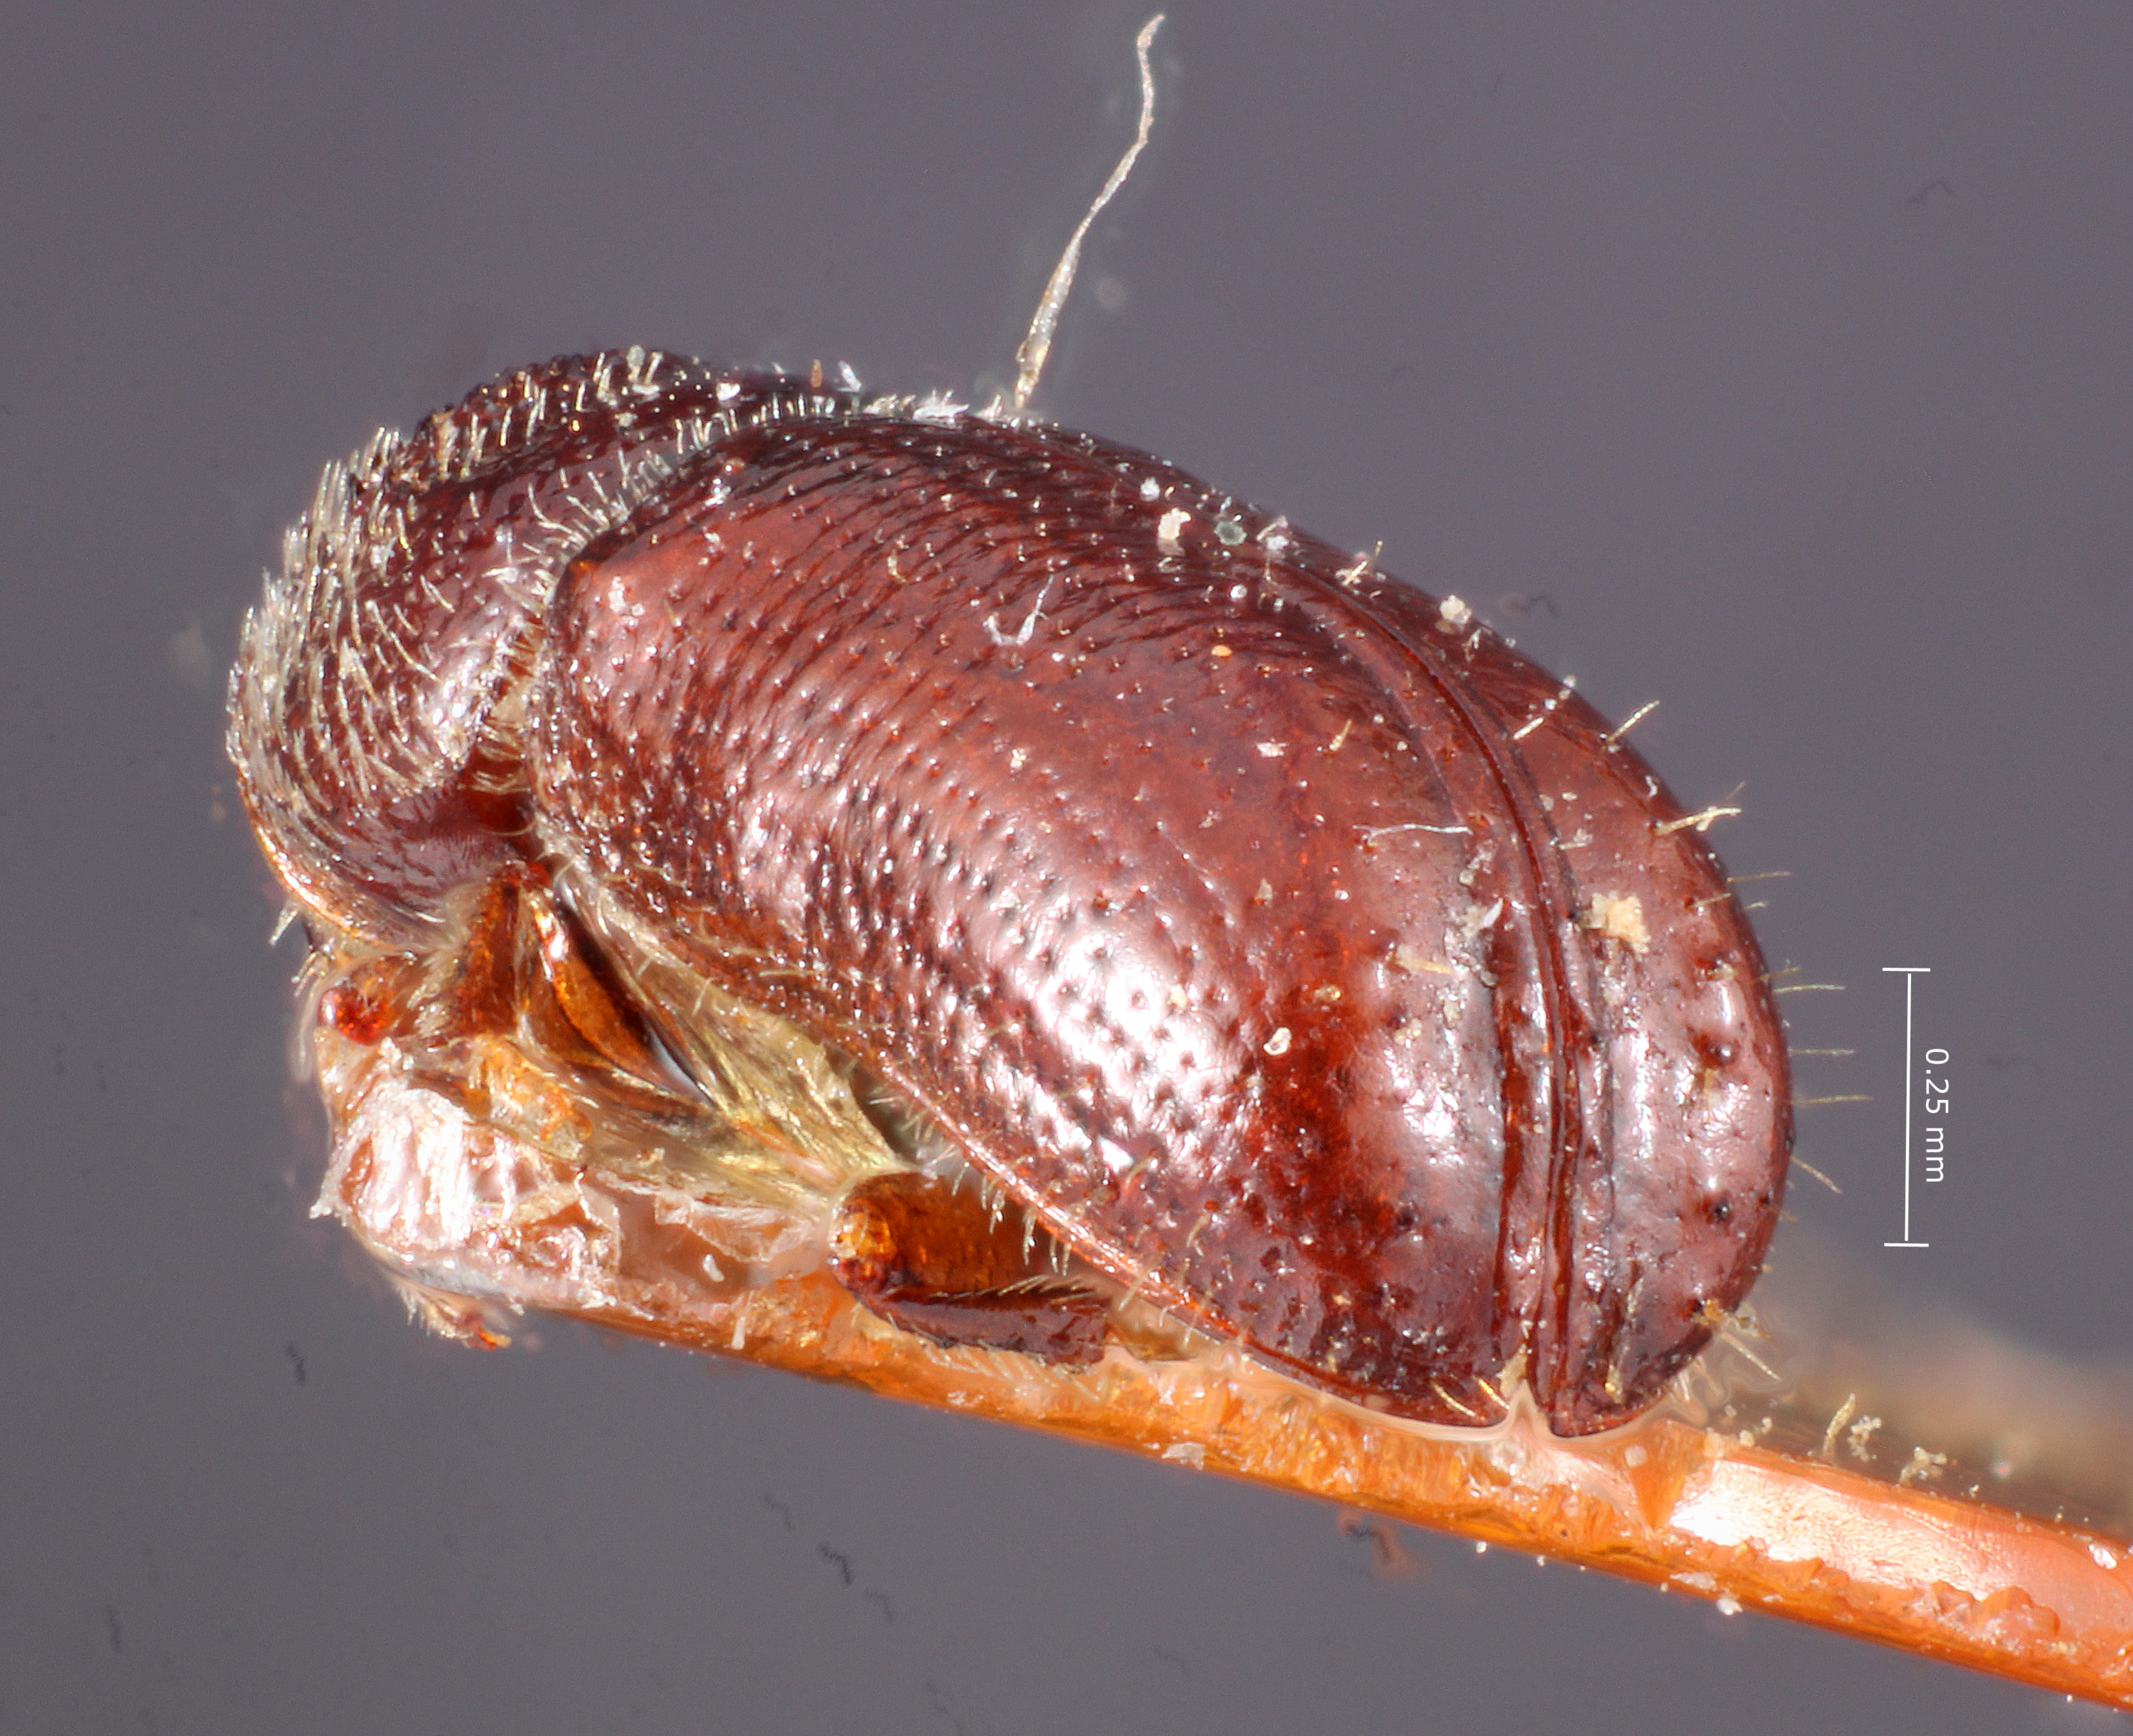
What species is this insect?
Pityophthorus dentifrons
